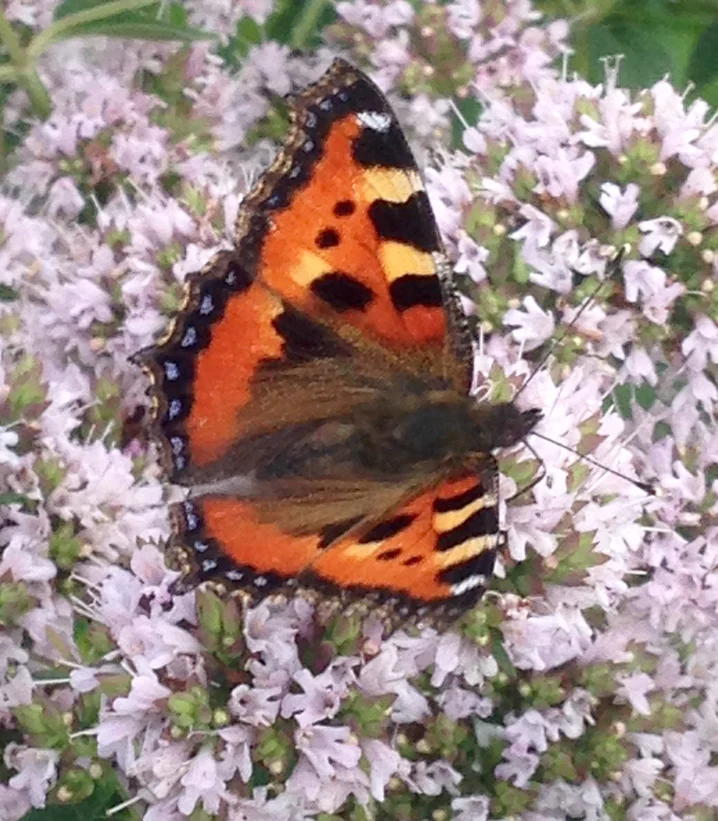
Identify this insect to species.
Aglais urticae
